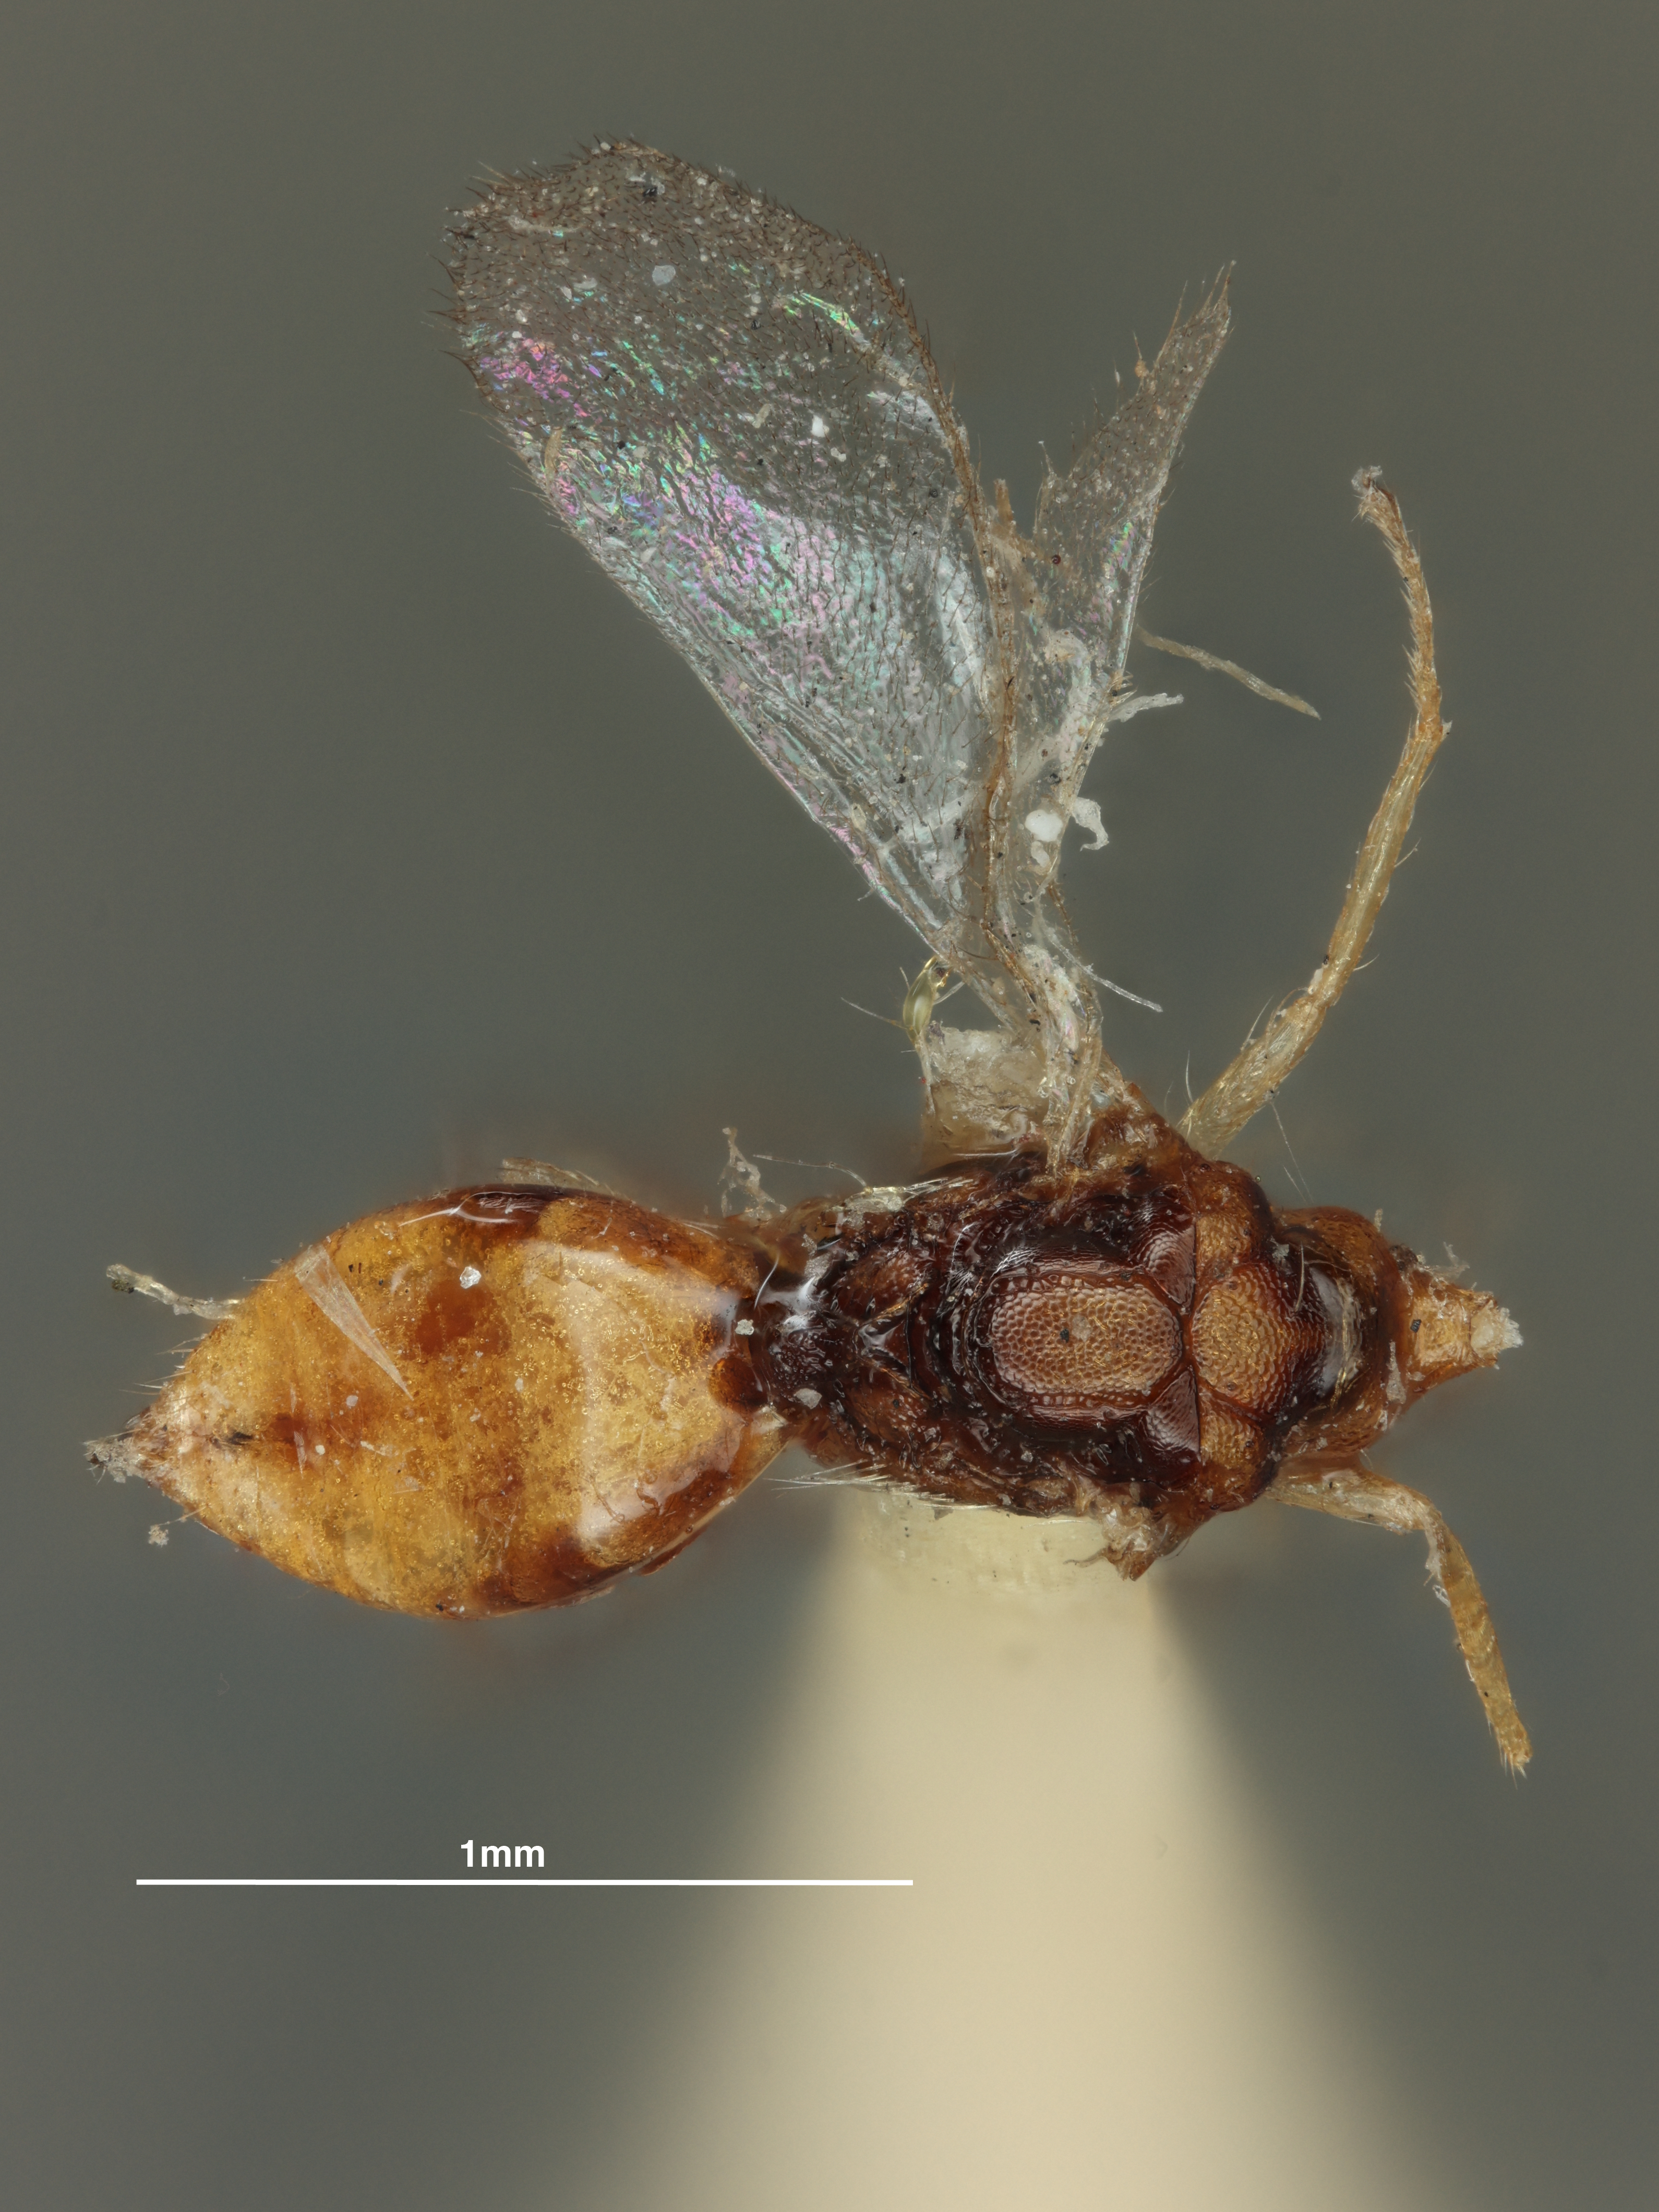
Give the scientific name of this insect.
Sympiesis whitmani
